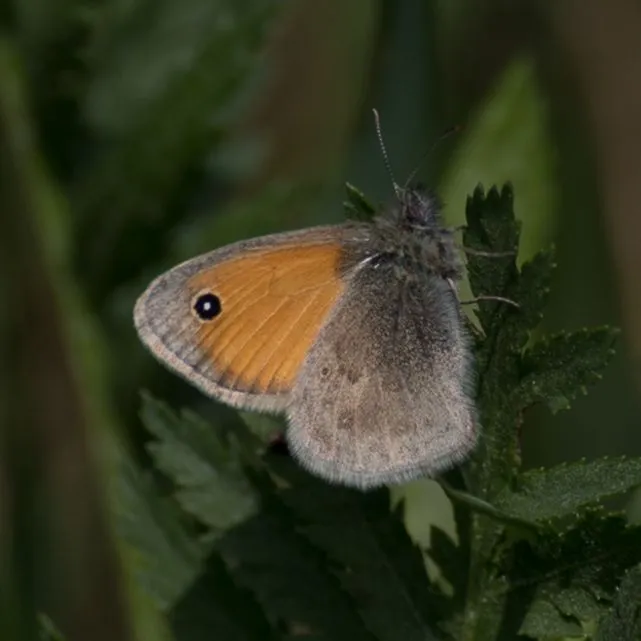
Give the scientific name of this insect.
Coenonympha pamphilus
